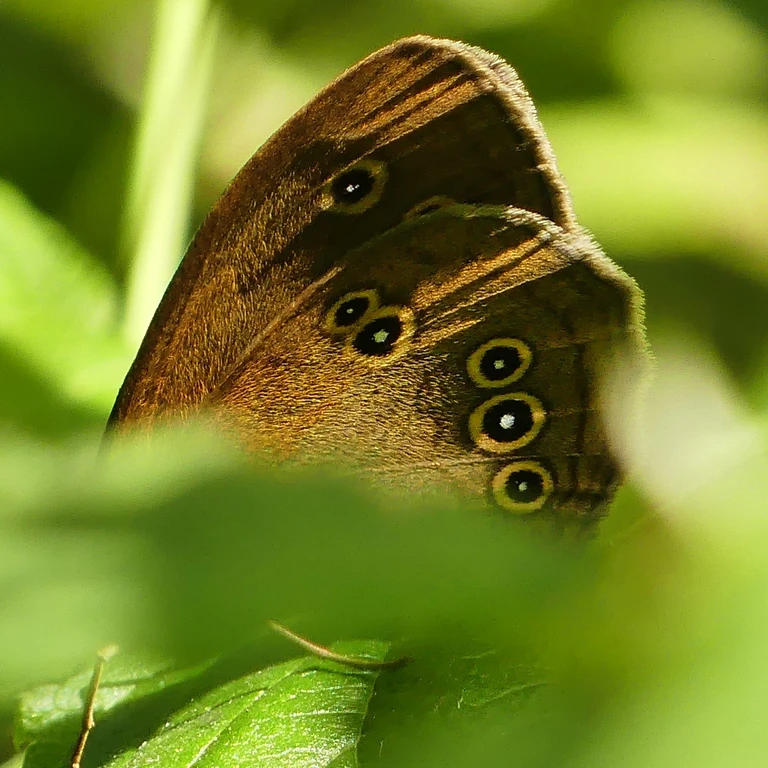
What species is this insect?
Aphantopus hyperantus
